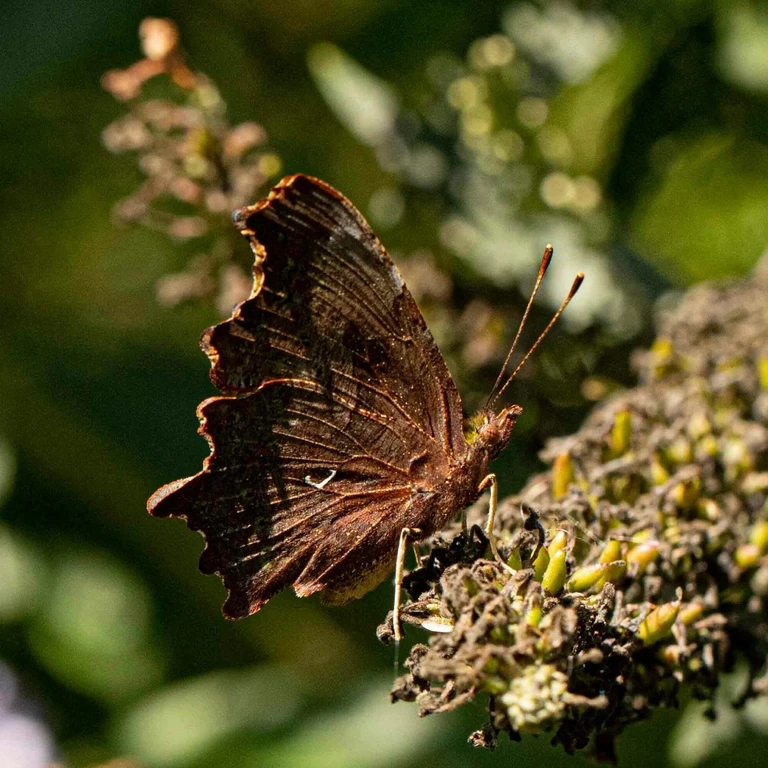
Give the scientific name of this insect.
Polygonia c-album
